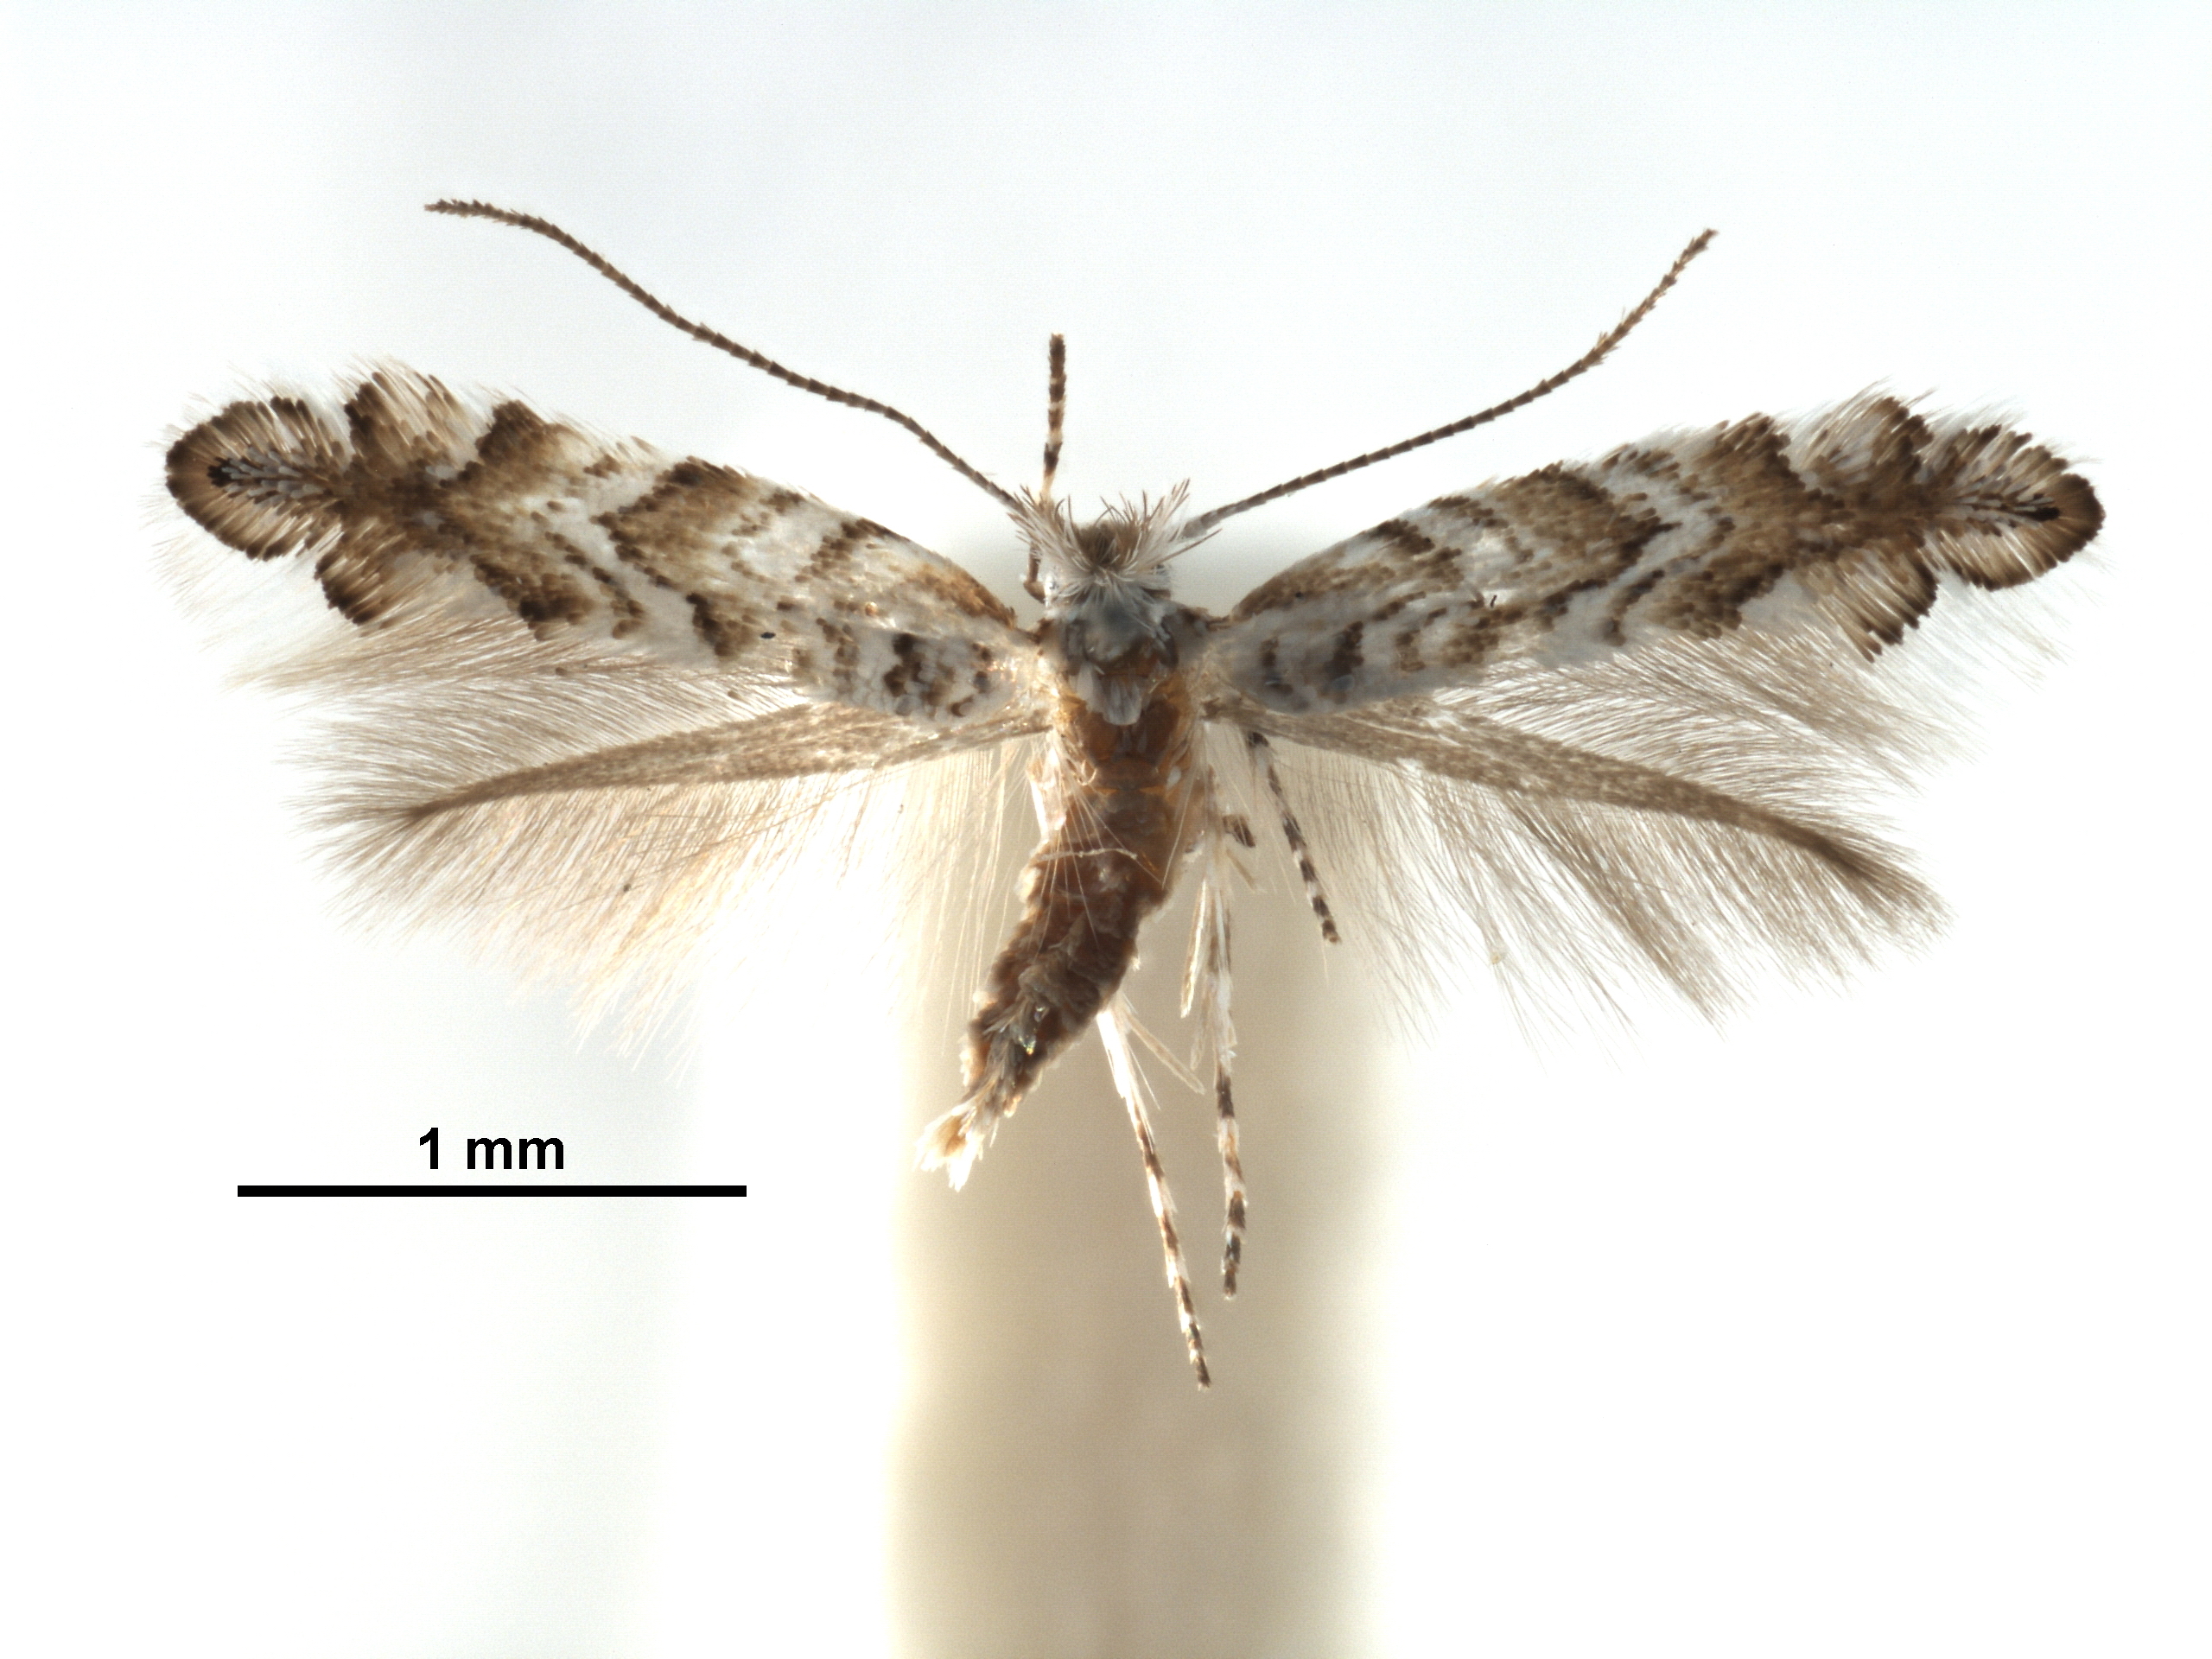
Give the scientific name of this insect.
Phyllonorycter helianthemella
